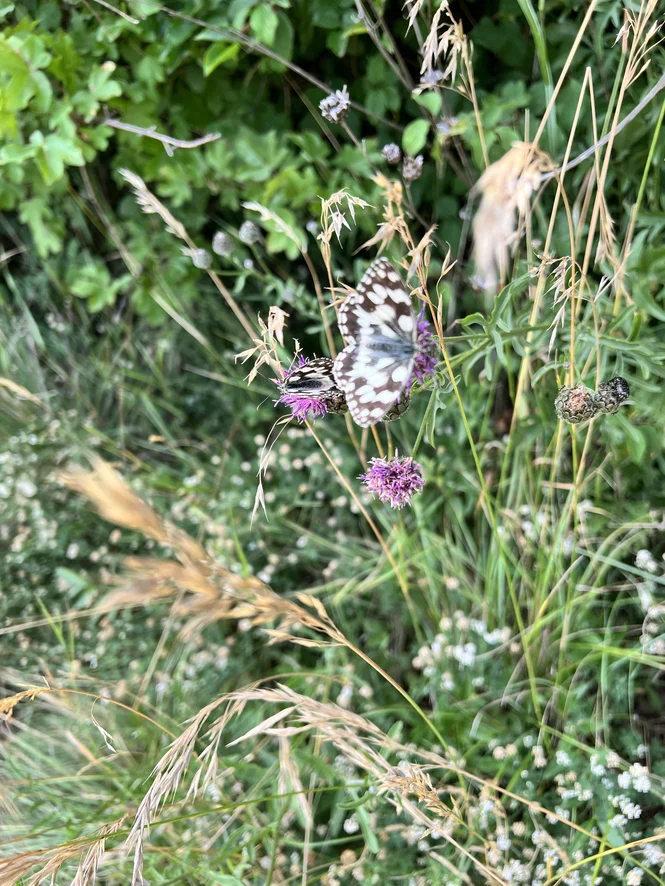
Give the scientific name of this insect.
Melanargia galathea
